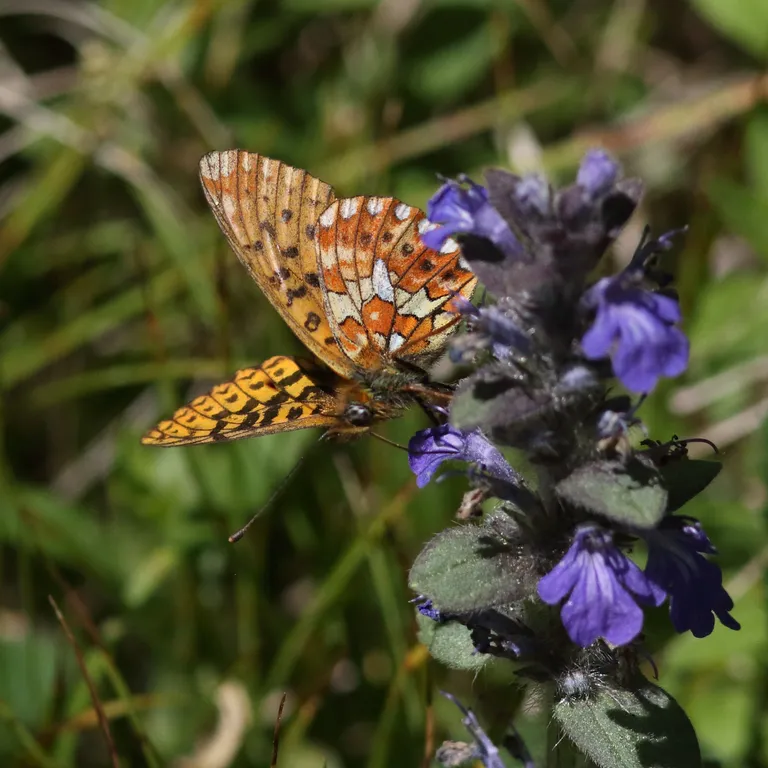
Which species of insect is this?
Boloria euphrosyne (also Clossiana euphrosyne)
